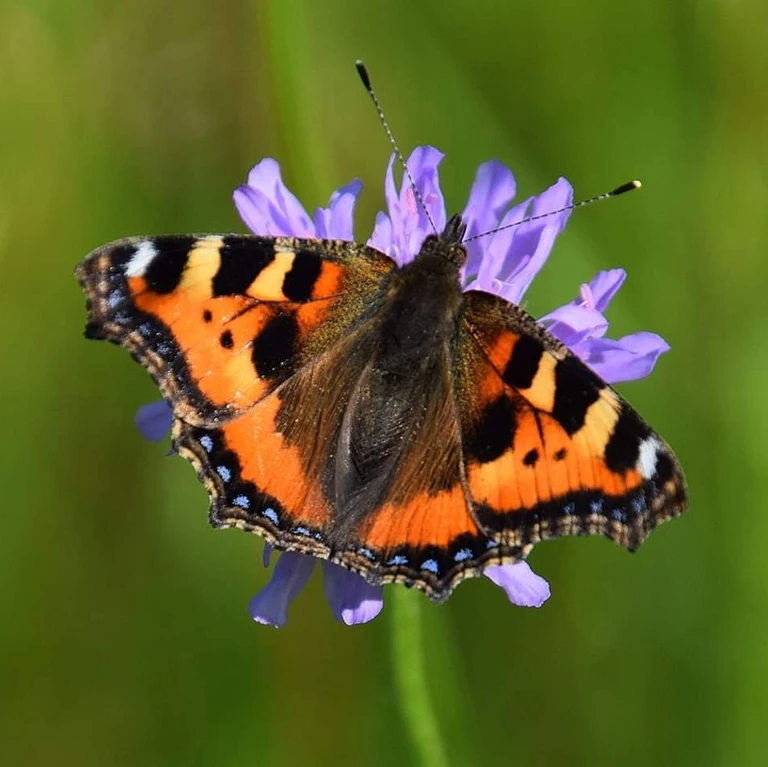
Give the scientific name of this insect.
Aglais urticae
